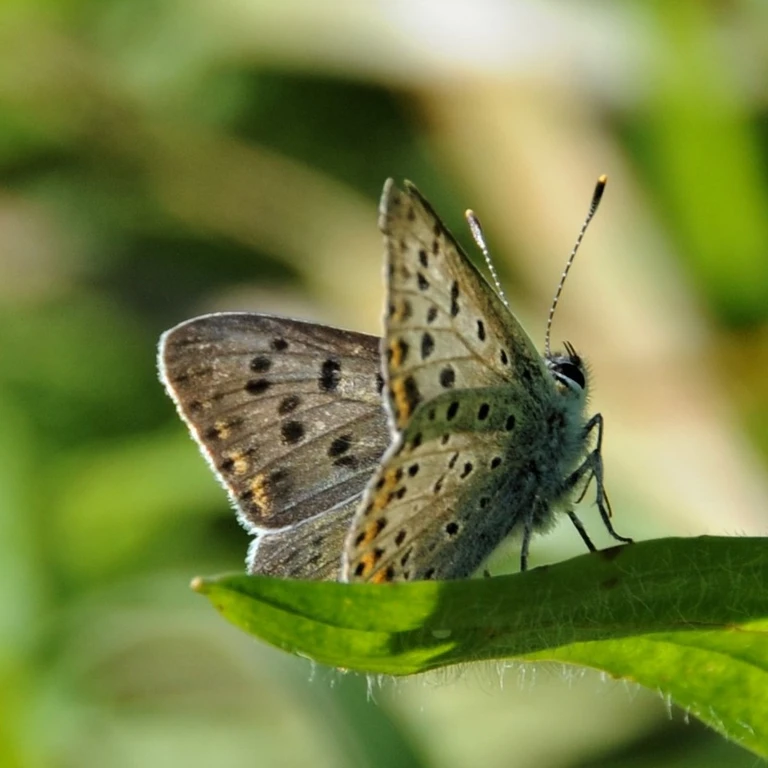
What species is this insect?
Lycaena tityrus (also Loweia tityrus)
